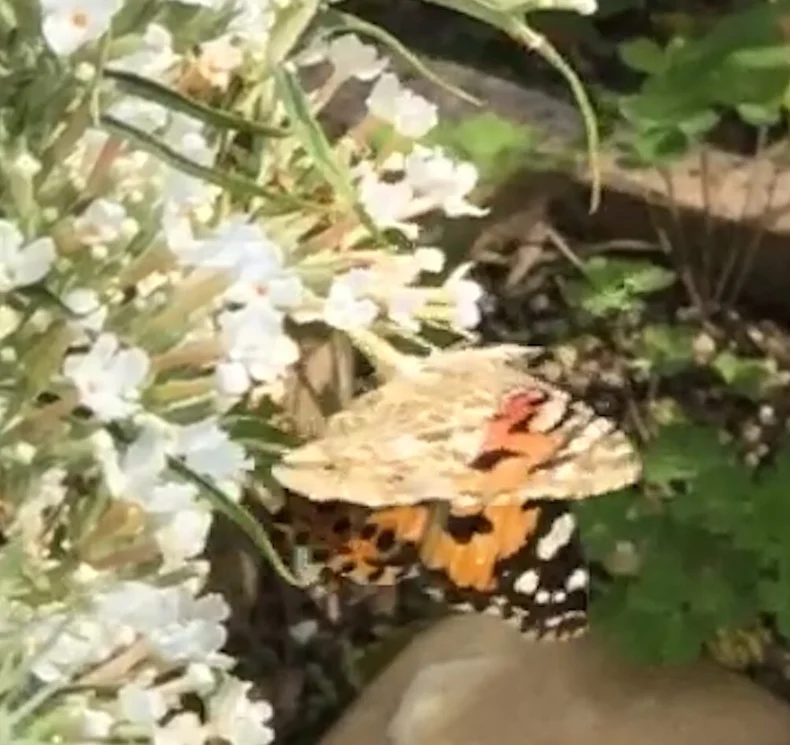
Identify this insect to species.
Vanessa cardui
